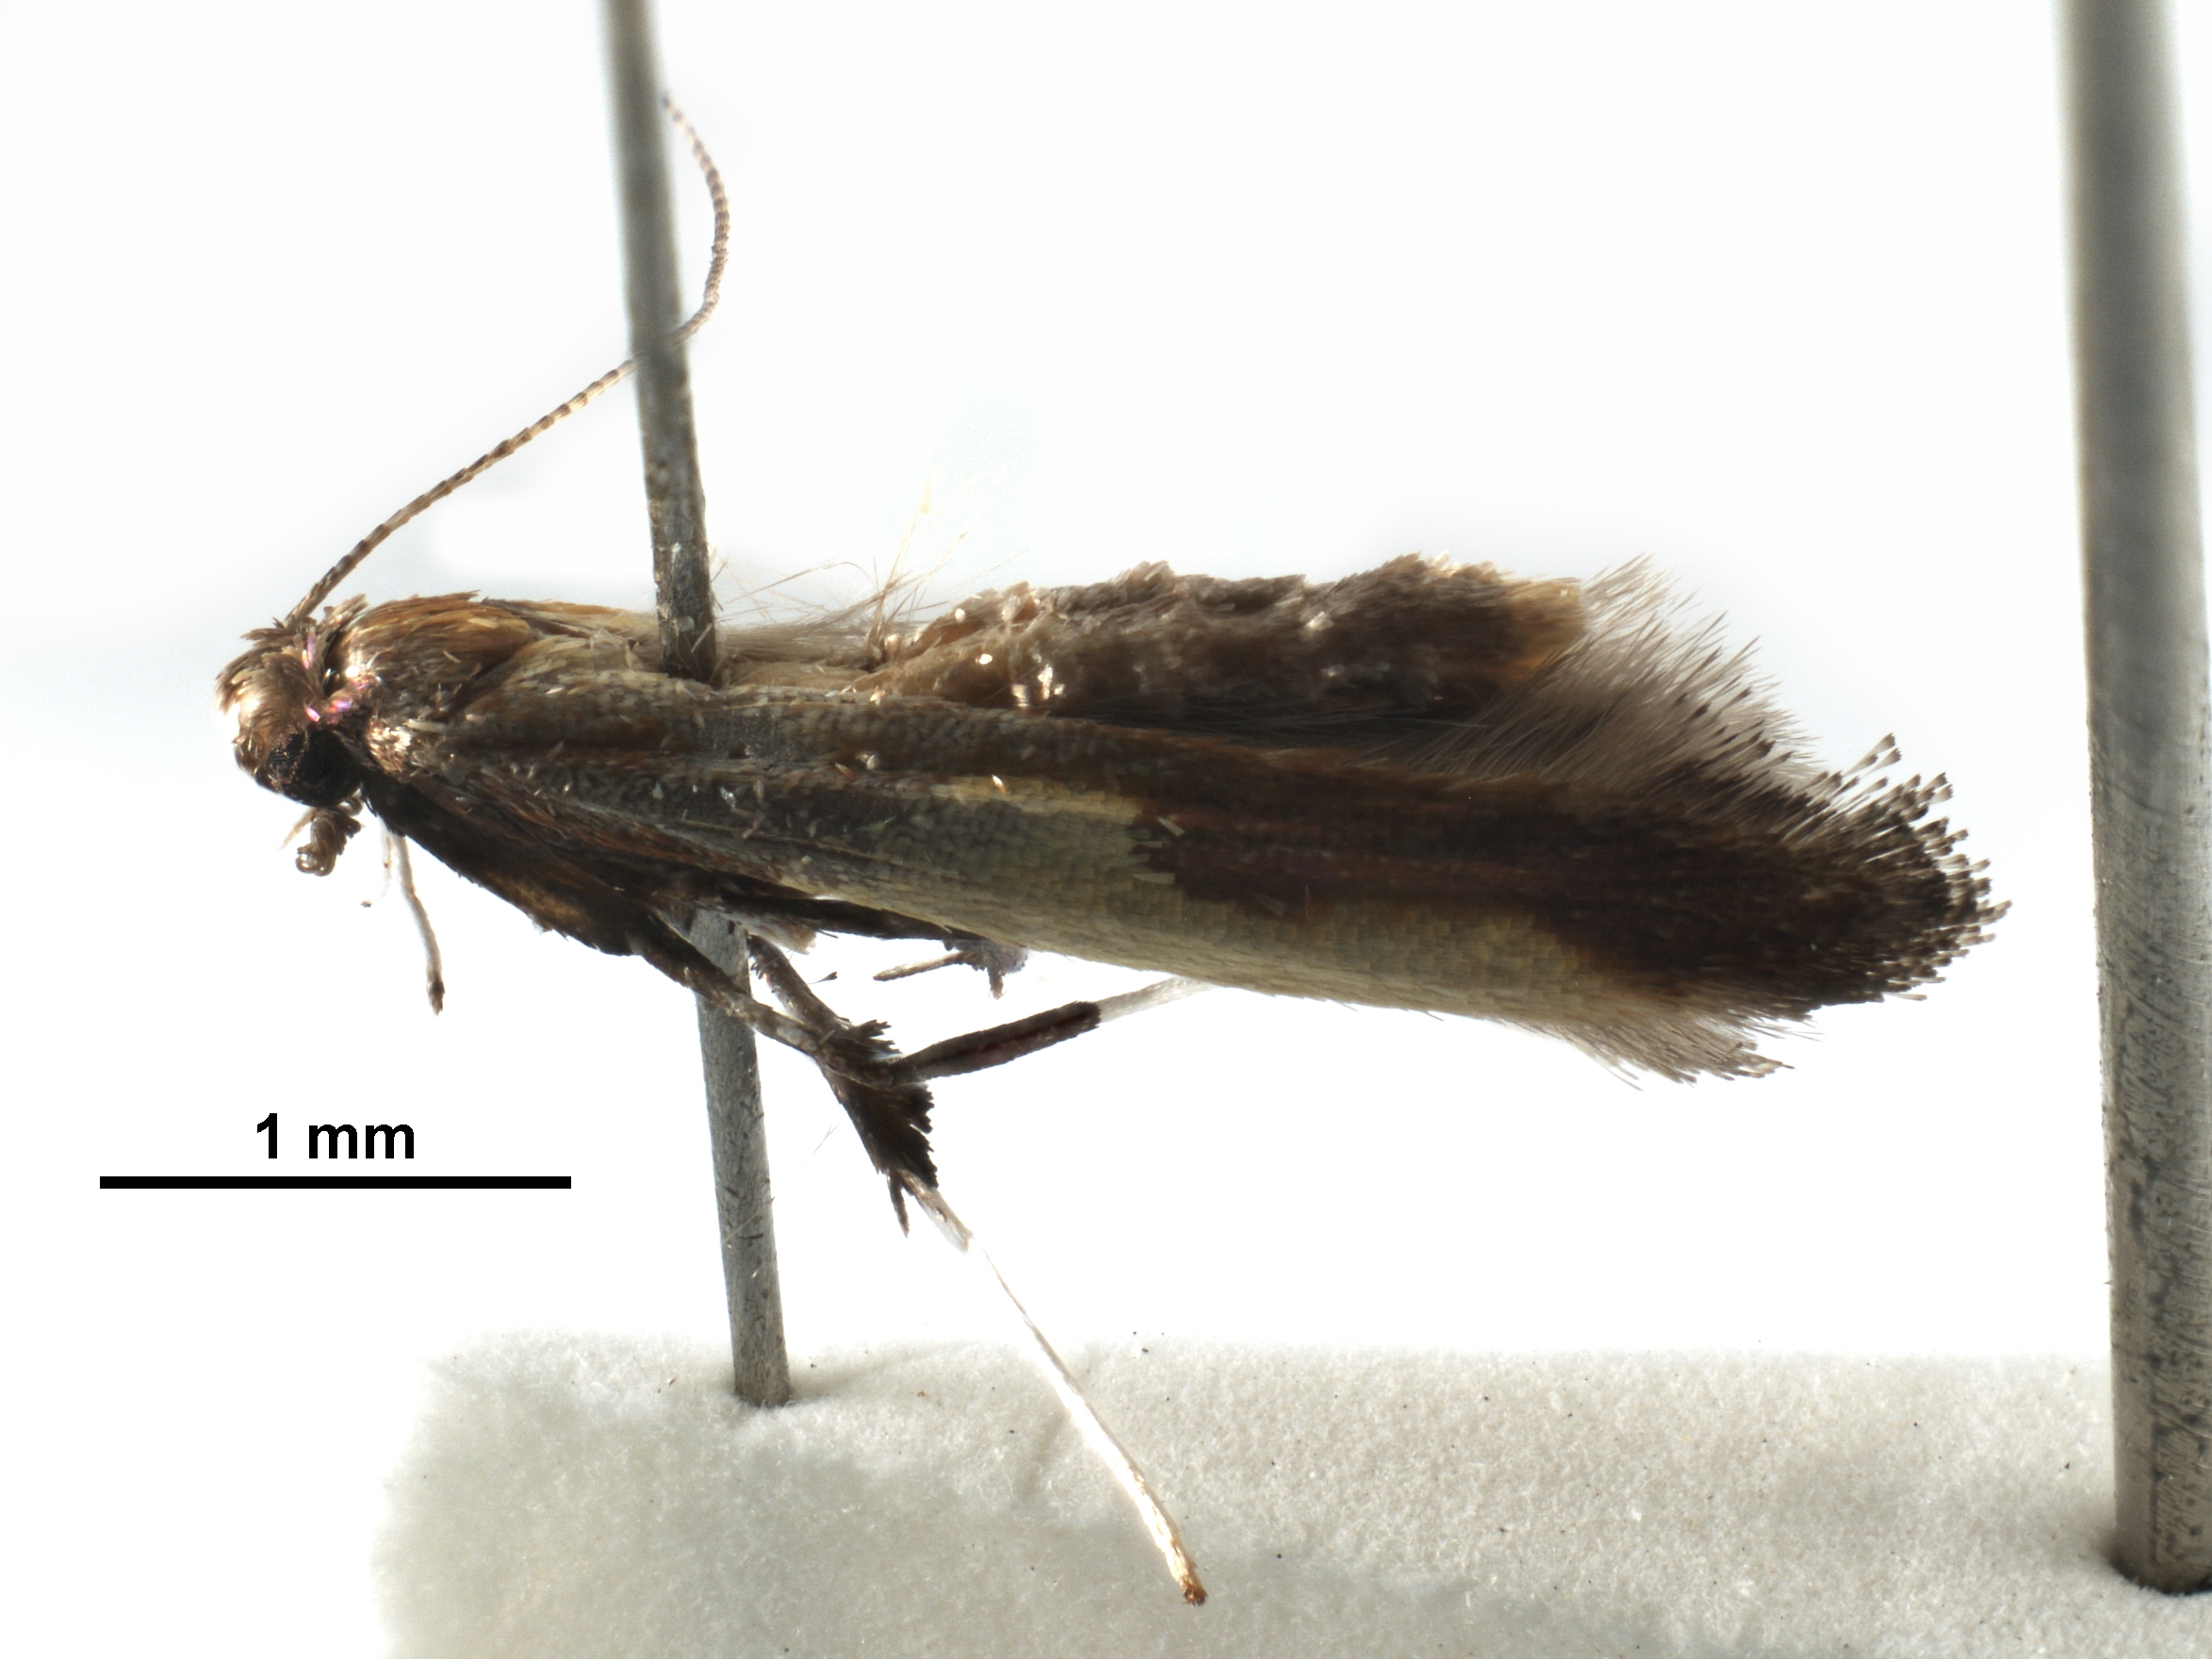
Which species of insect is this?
Caloptilia porphyretica
